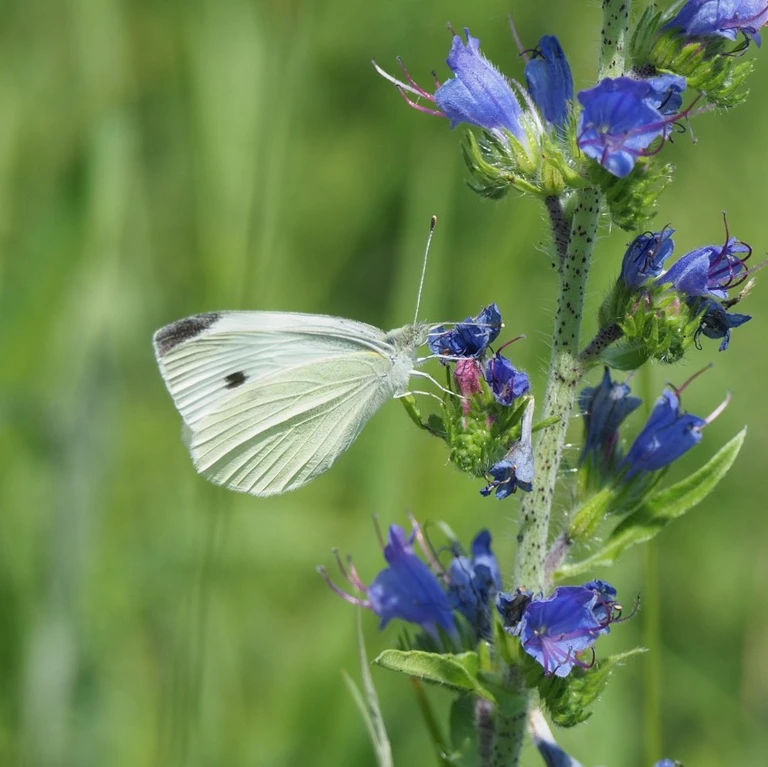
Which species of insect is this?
Pieris rapae
